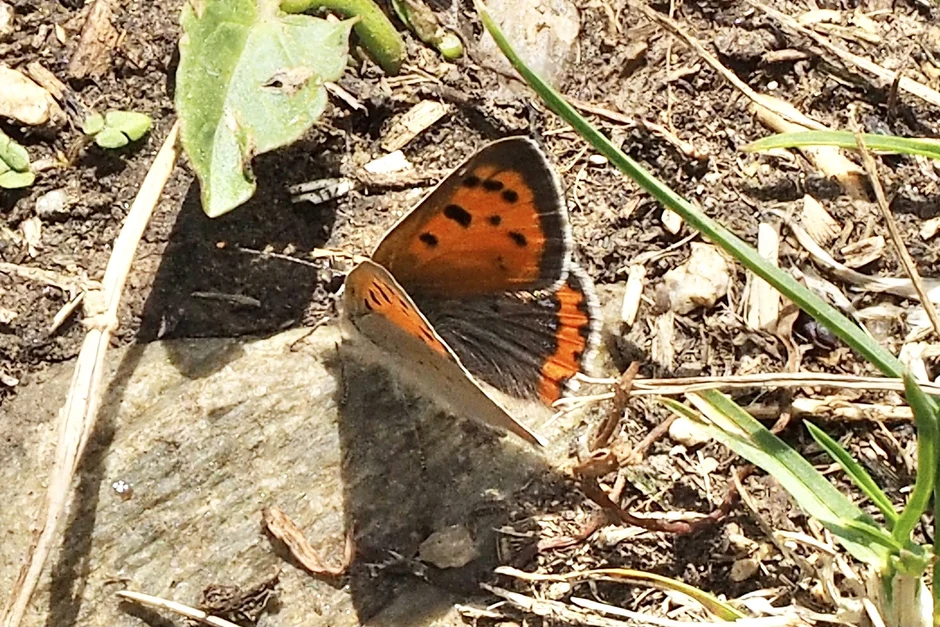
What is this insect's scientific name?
Lycaena phlaeas
